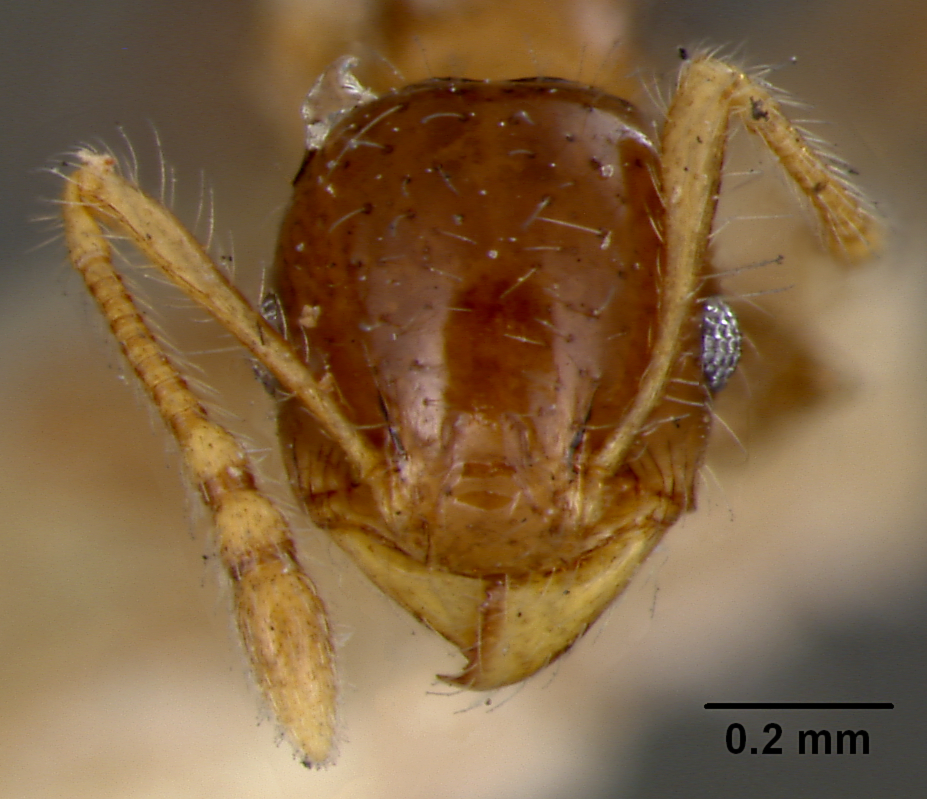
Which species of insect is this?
Pheidole cramptoni
